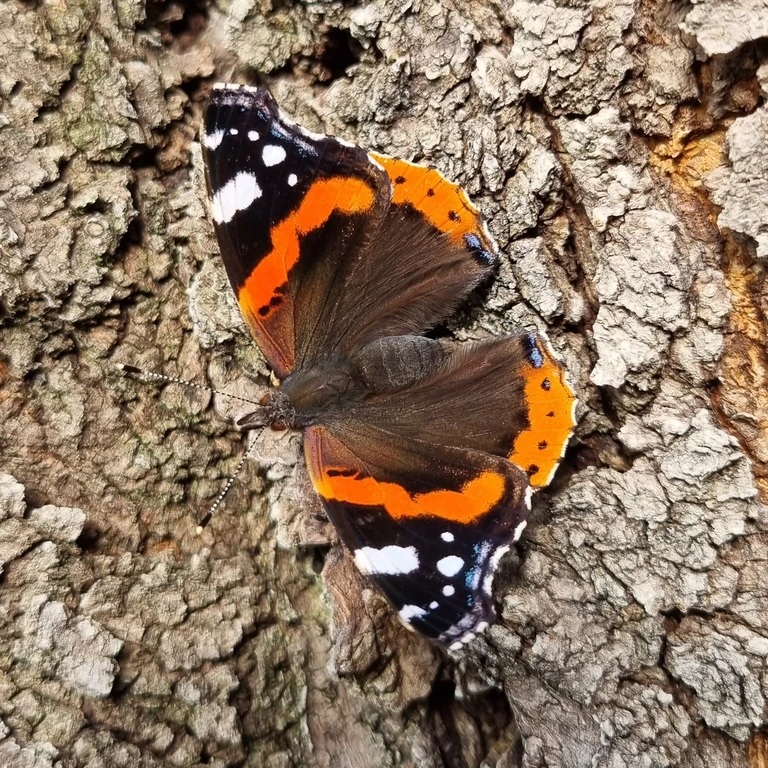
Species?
Vanessa atalanta
